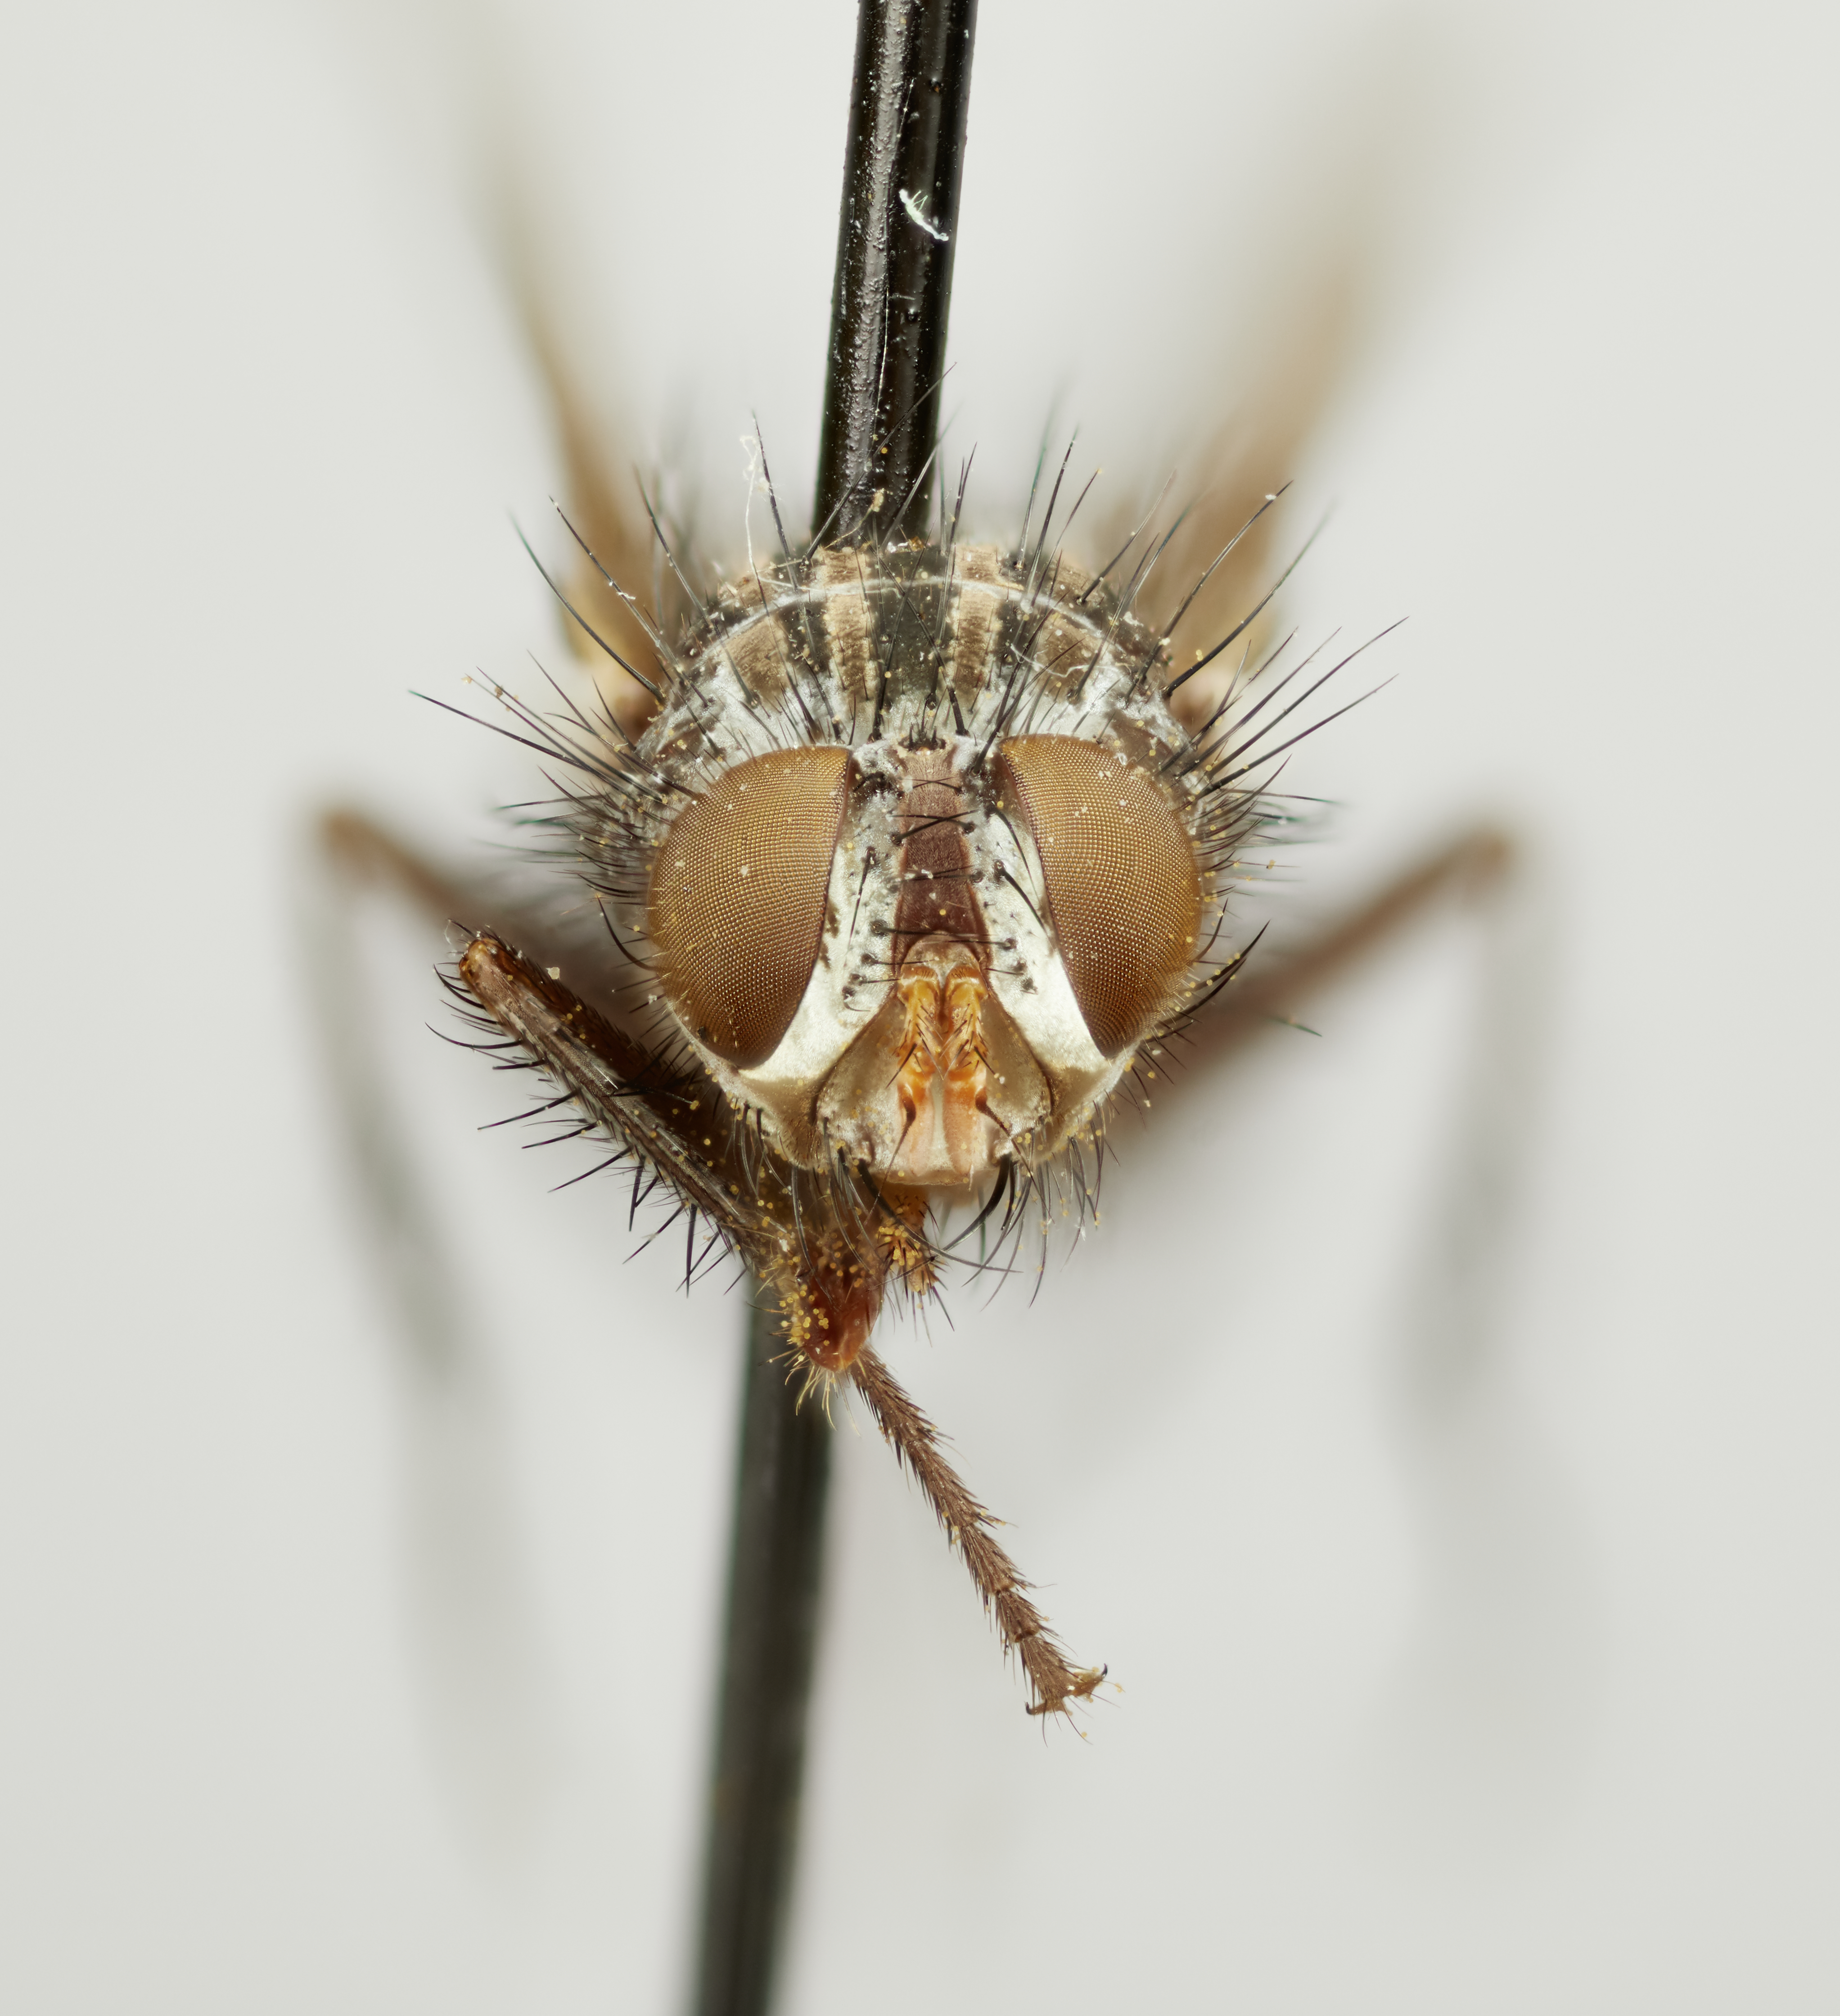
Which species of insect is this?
Xanthoernestia antennalis
